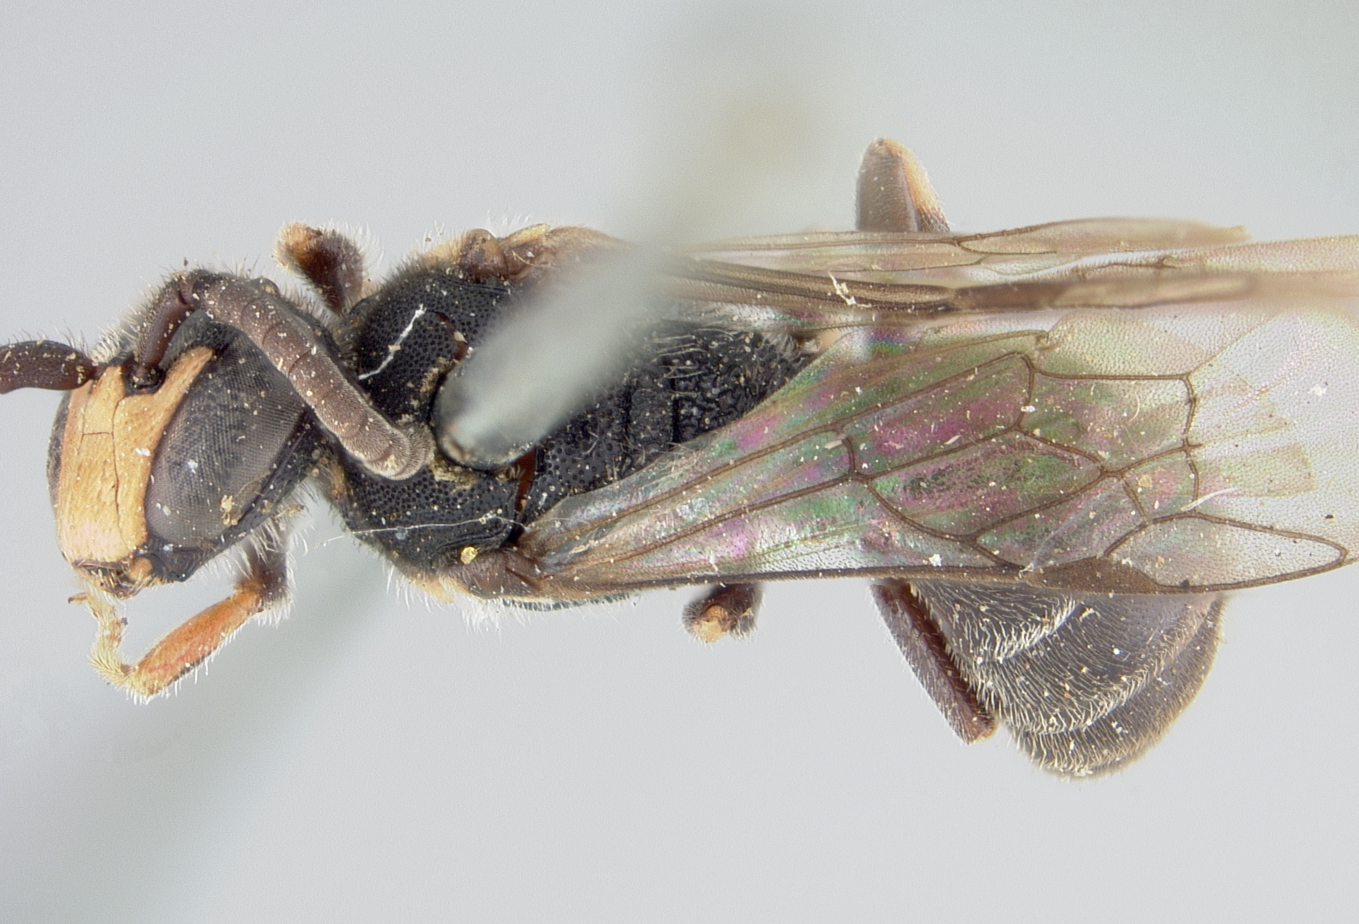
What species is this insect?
Prosopis rugulosus
